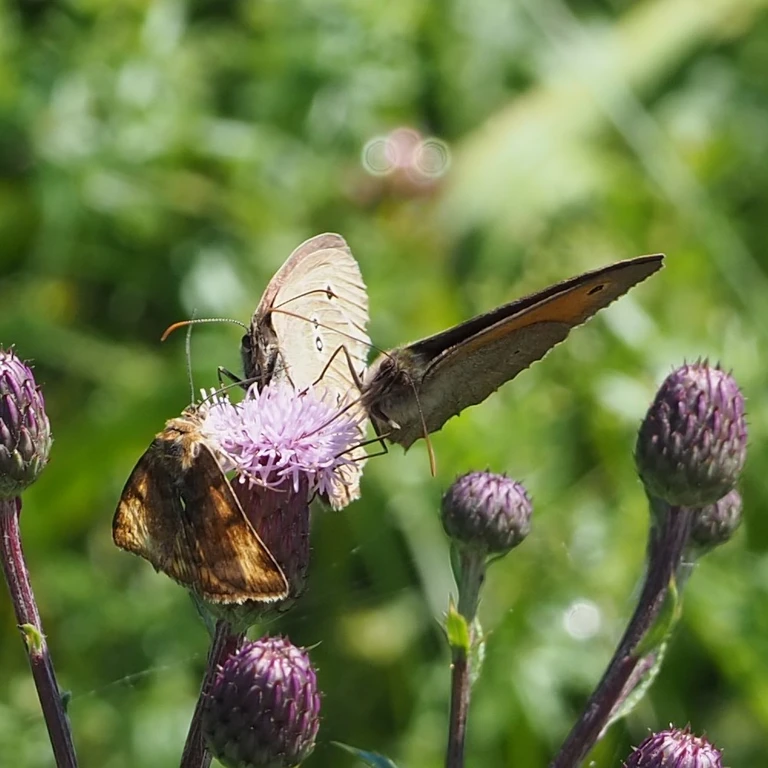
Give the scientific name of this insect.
Aphantopus hyperantus
